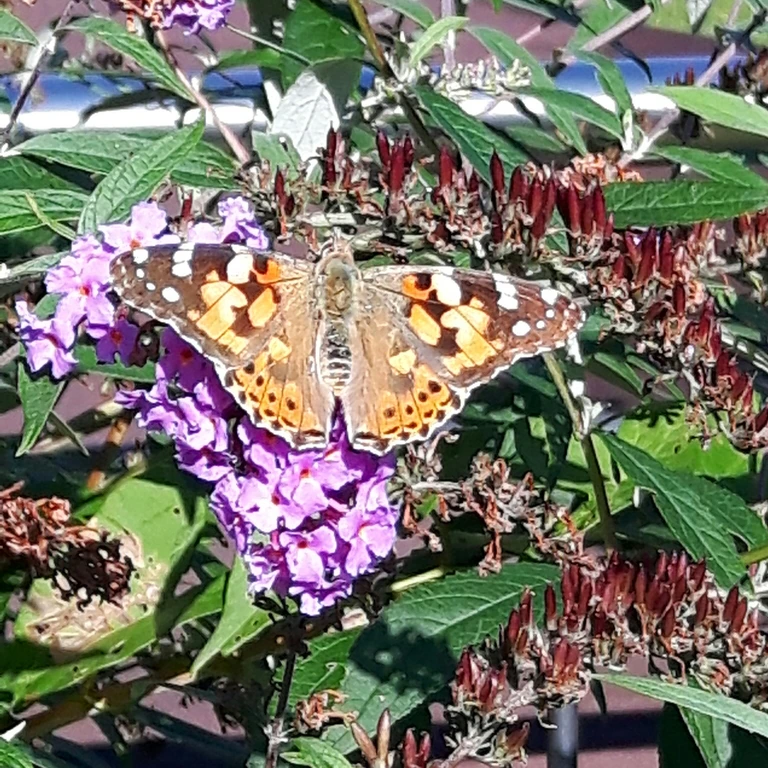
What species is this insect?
Vanessa cardui
